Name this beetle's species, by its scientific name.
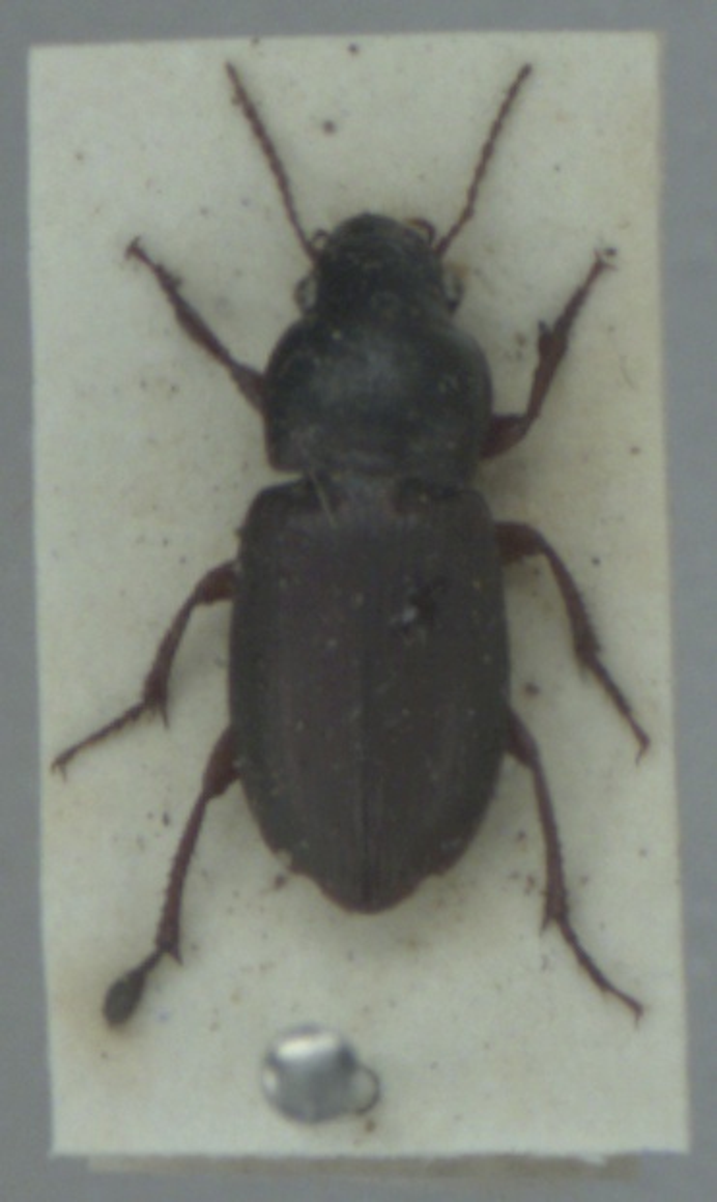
Harpalus affinis
